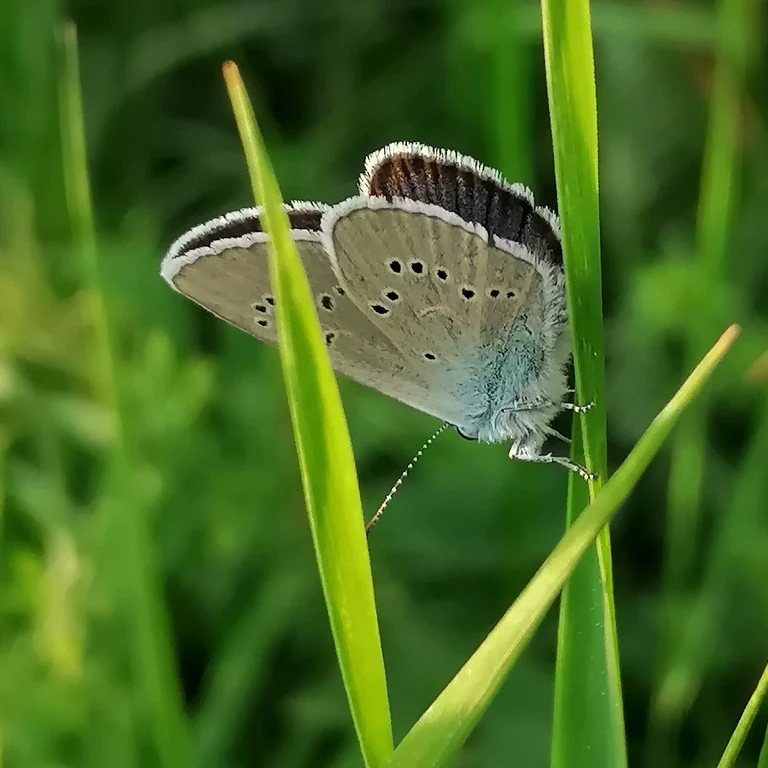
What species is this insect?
Cyaniris semiargus
